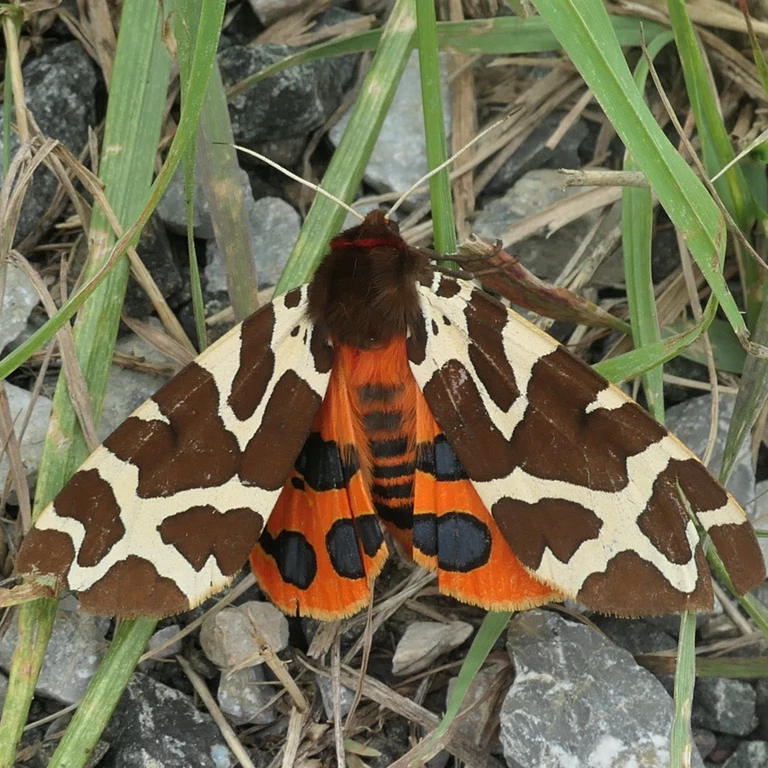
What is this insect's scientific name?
Arctia caja
